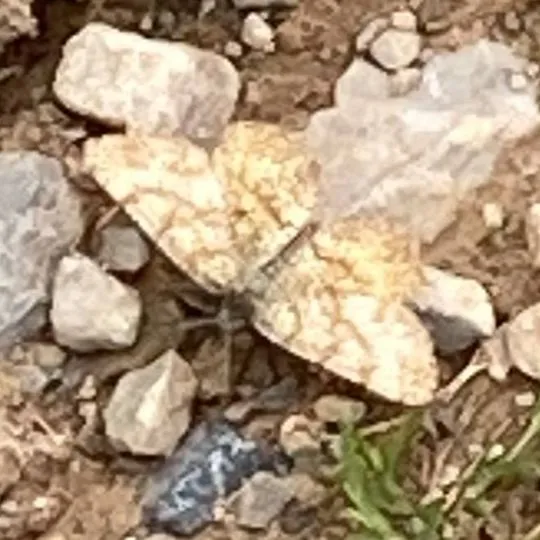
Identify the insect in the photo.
Ematurga atomaria
